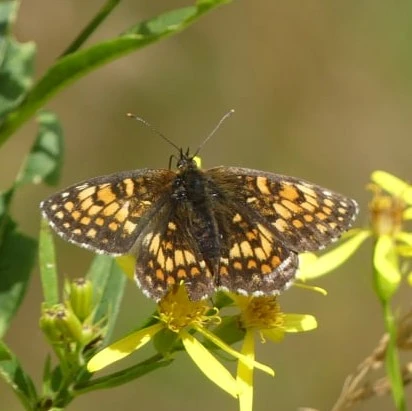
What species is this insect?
Melitaea athalia
